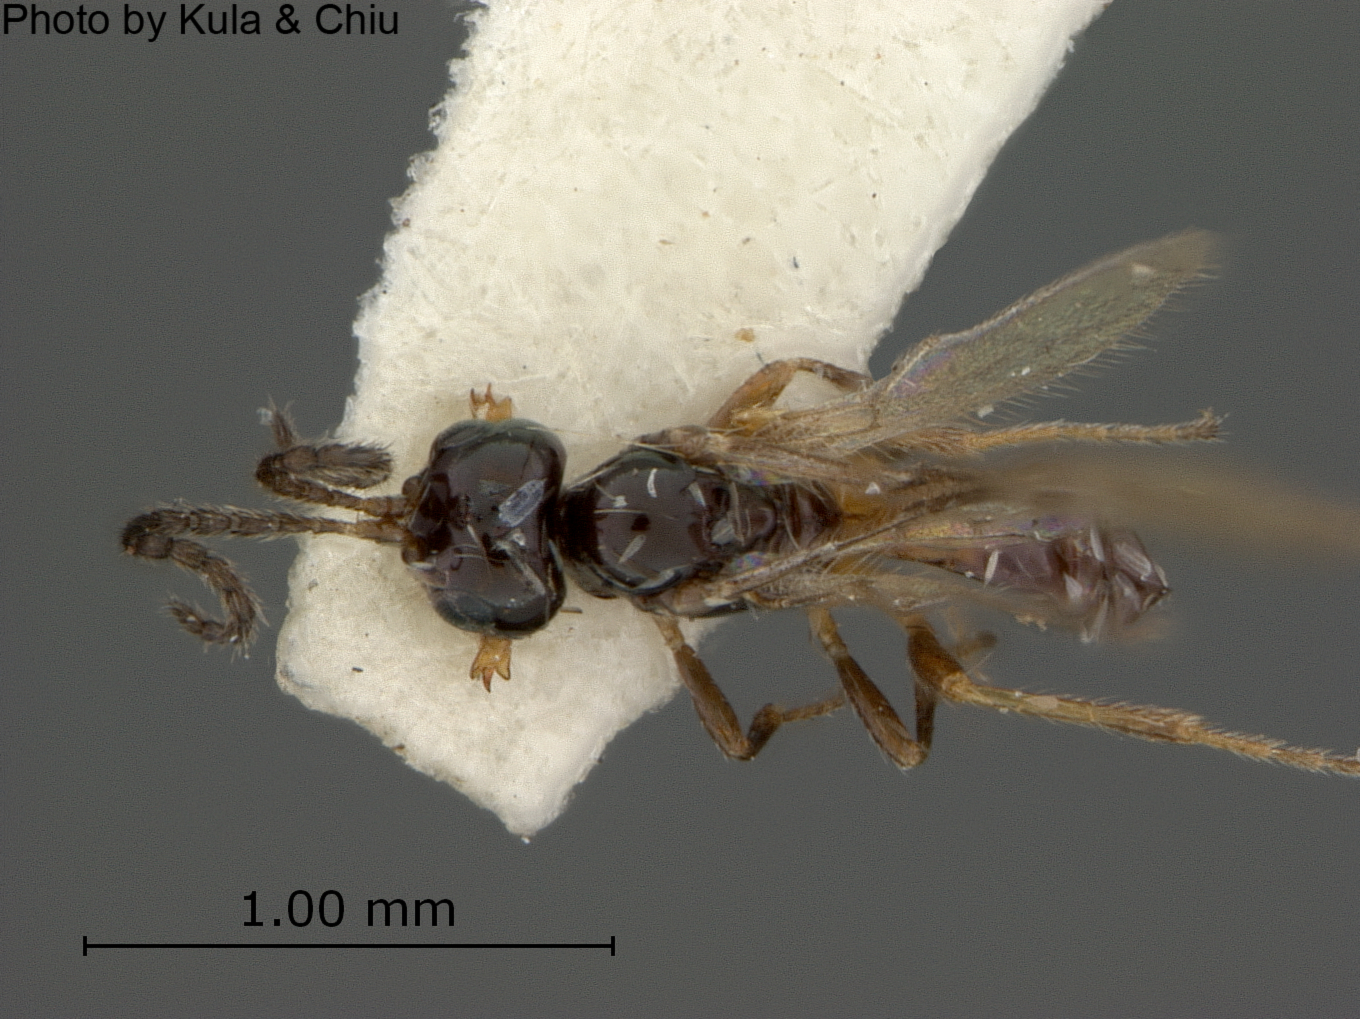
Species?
Synaldis acutidens
